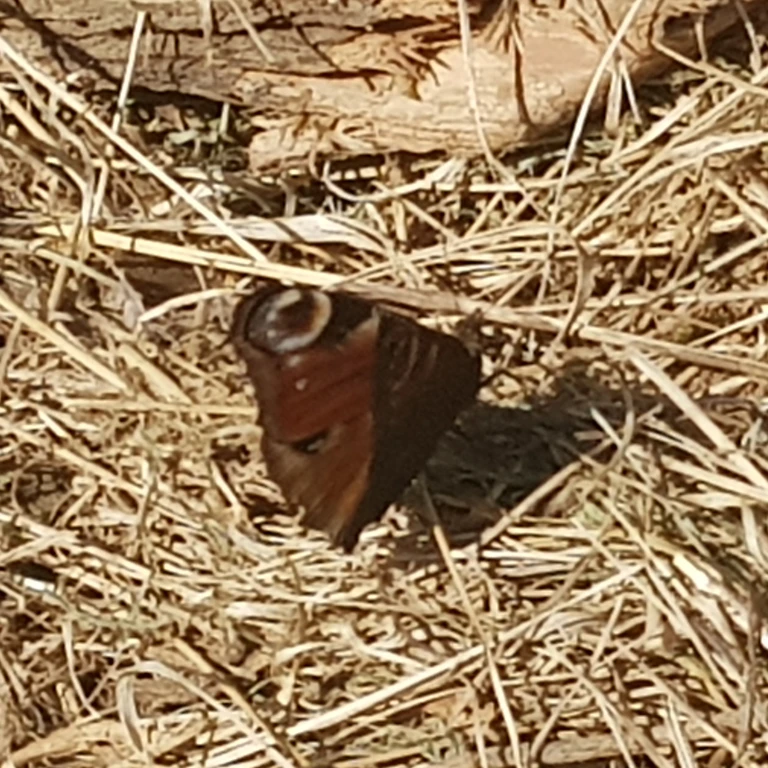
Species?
Aglais io
